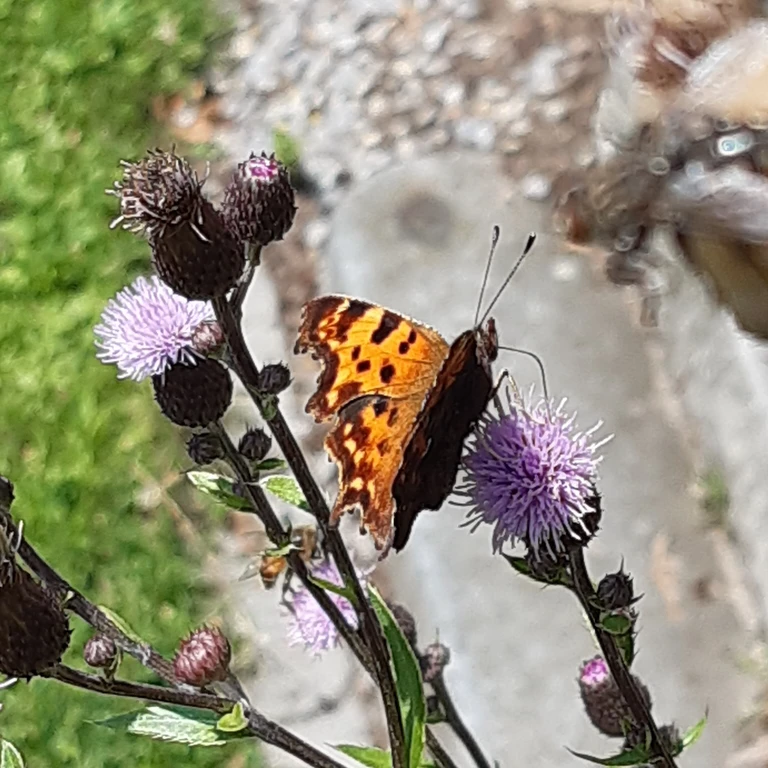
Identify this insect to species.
Polygonia c-album
